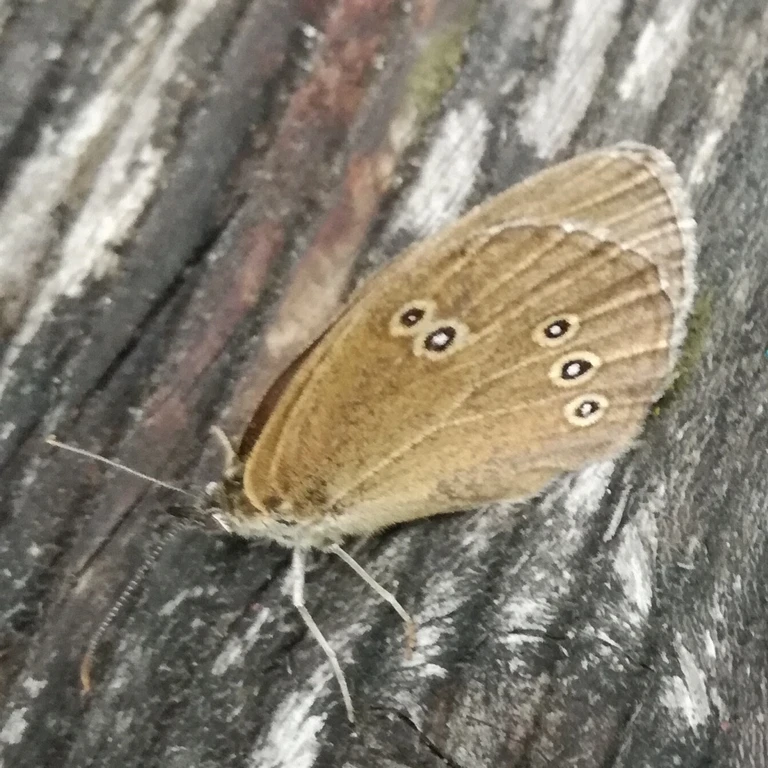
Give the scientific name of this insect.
Aphantopus hyperantus
